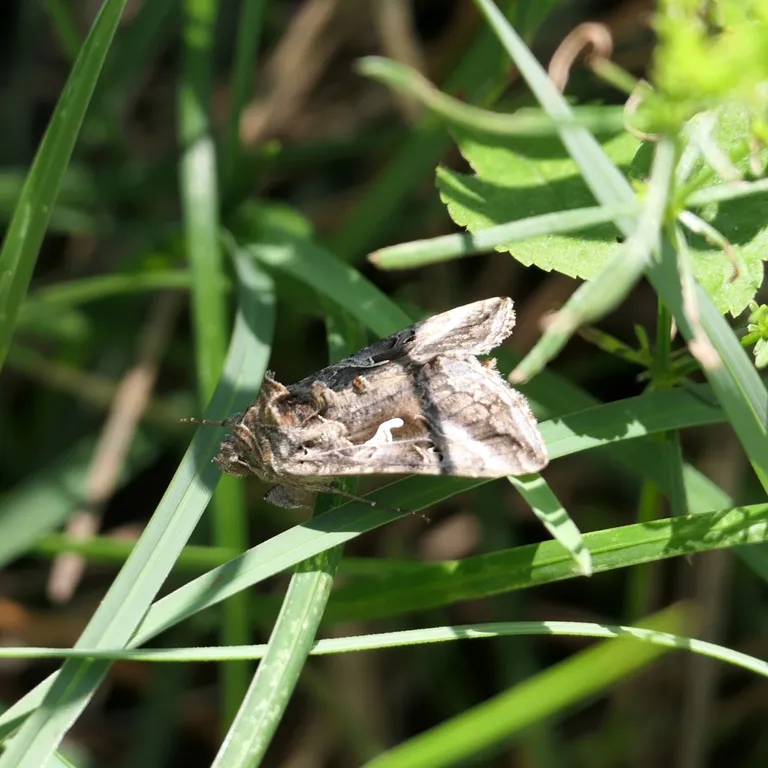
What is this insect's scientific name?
Autographa gamma
